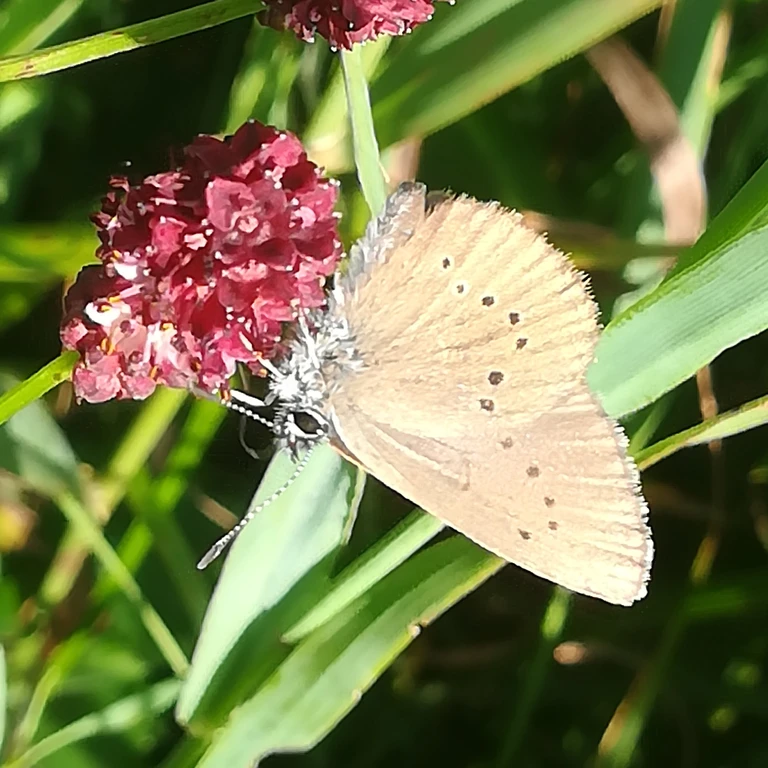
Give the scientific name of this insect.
Phengaris nausithous (also Maculinea nausithous)
